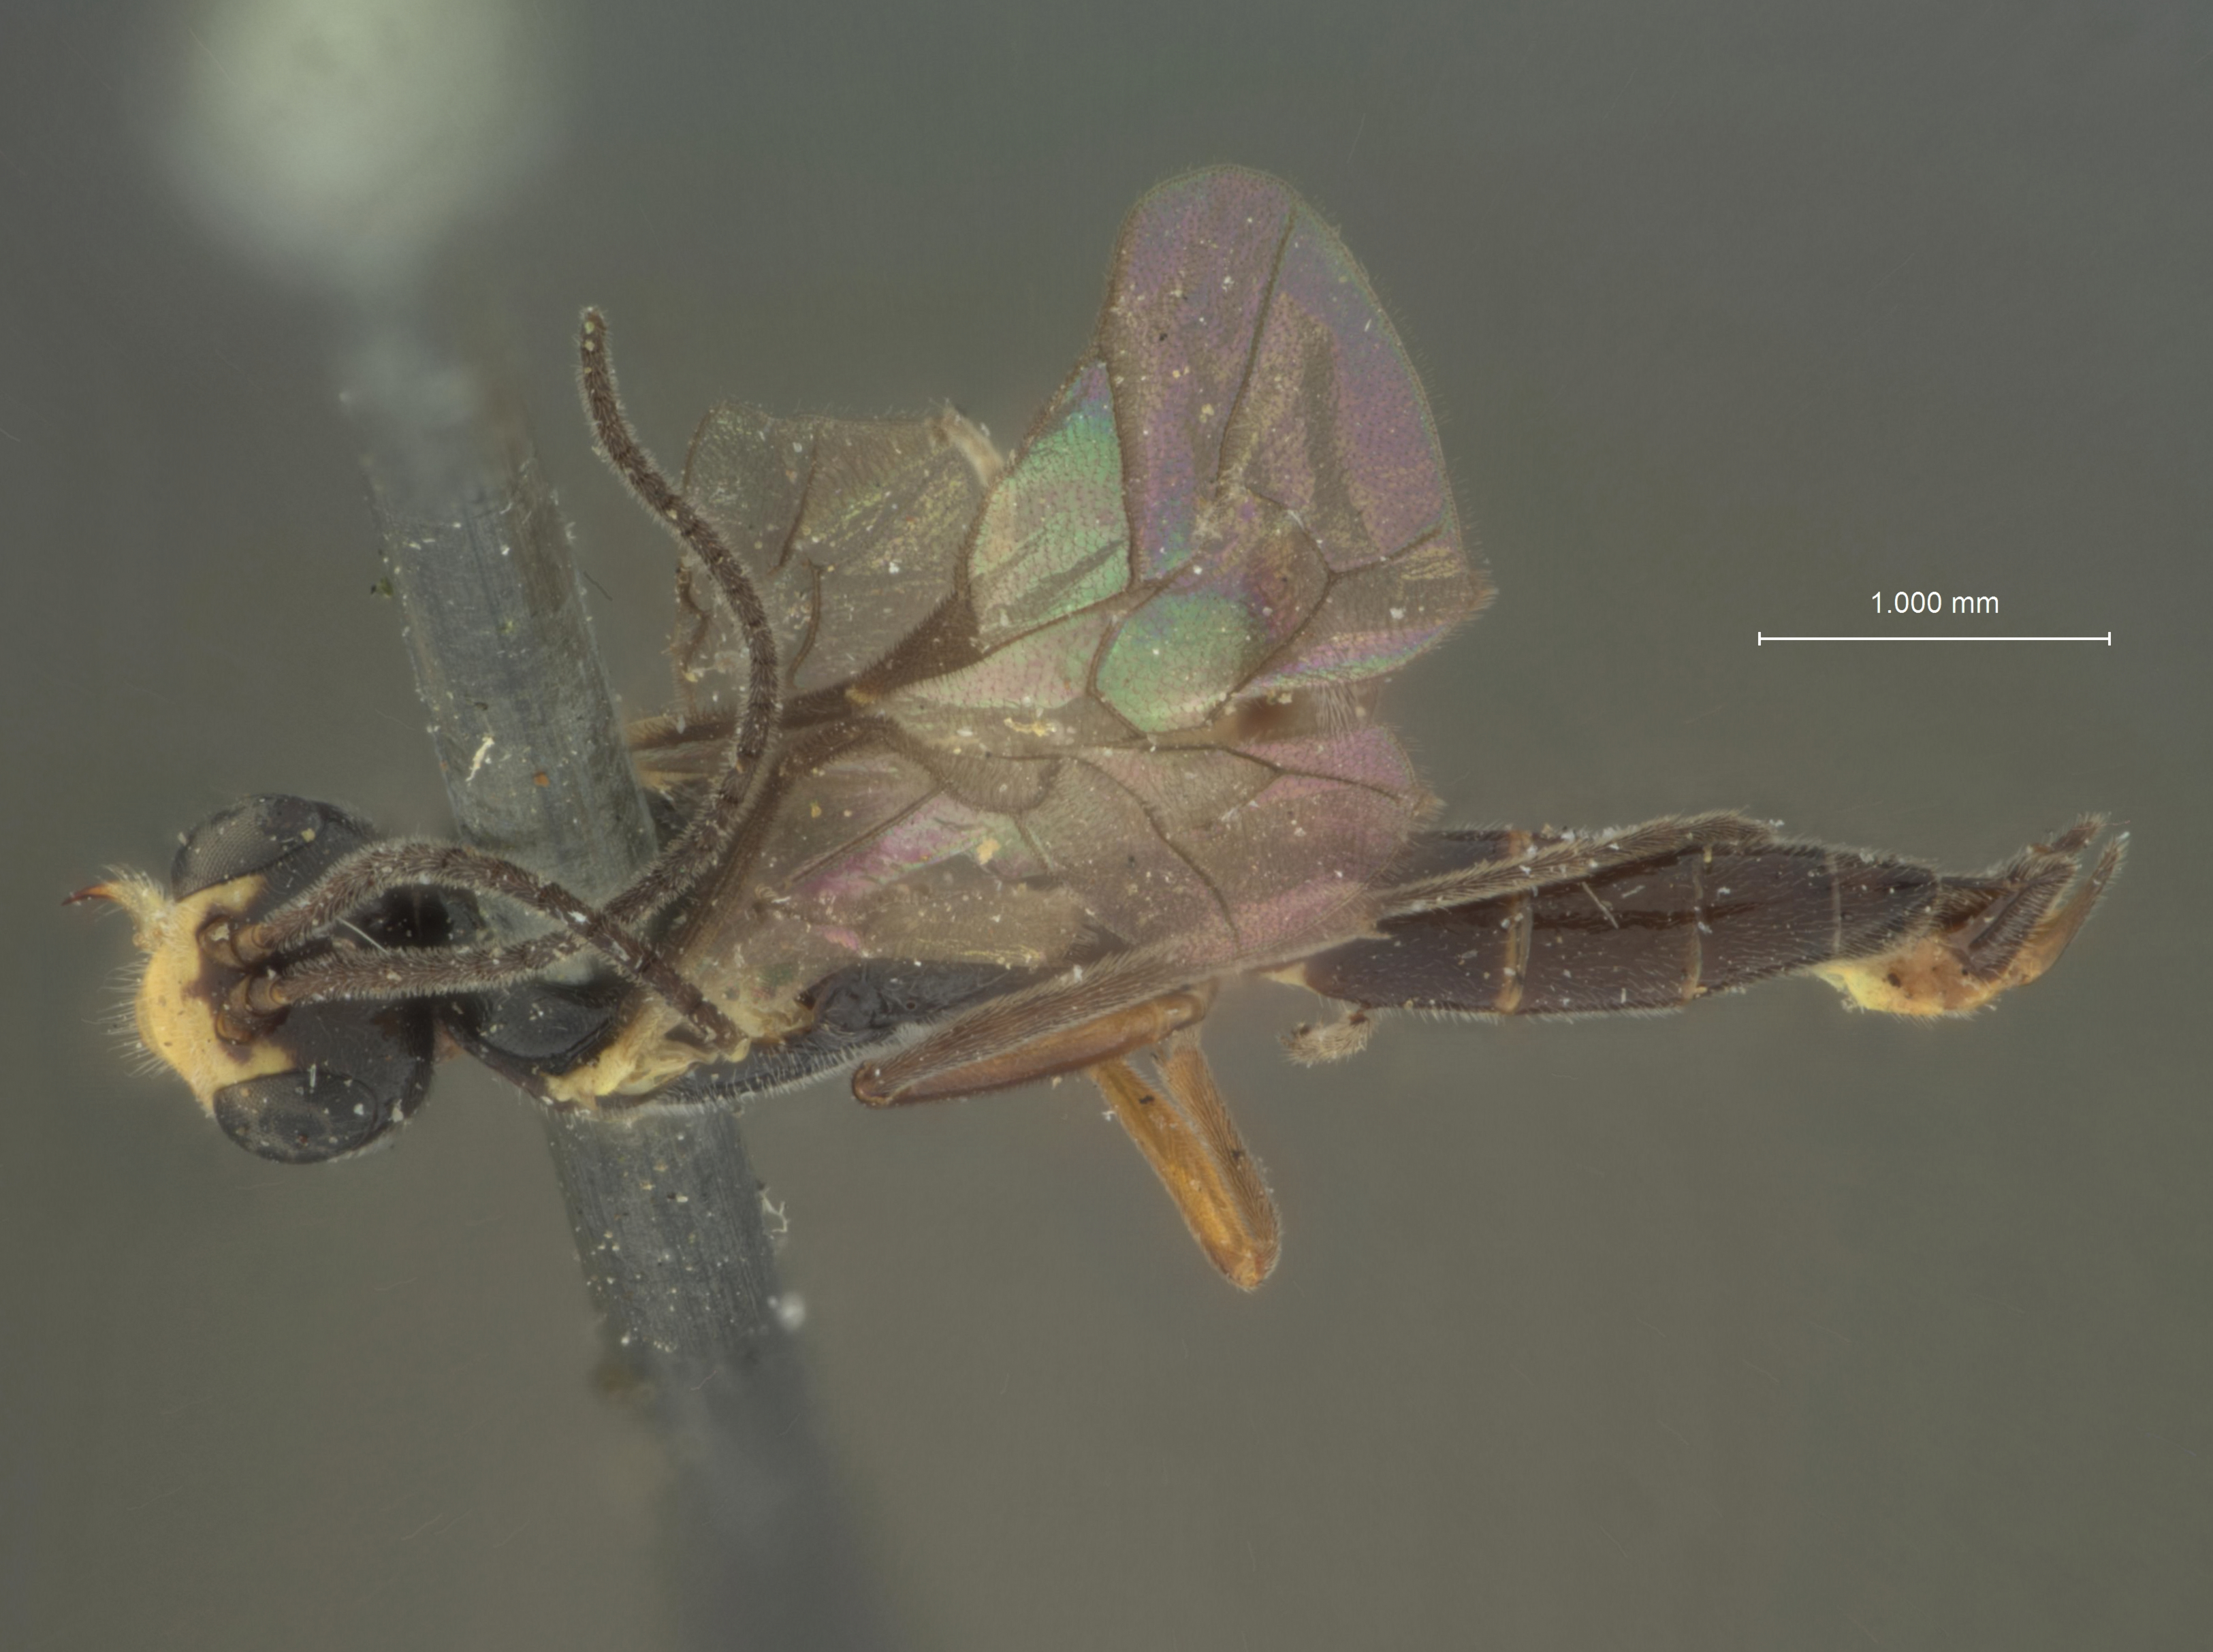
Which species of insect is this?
Himertosoma schmiedeknechti
